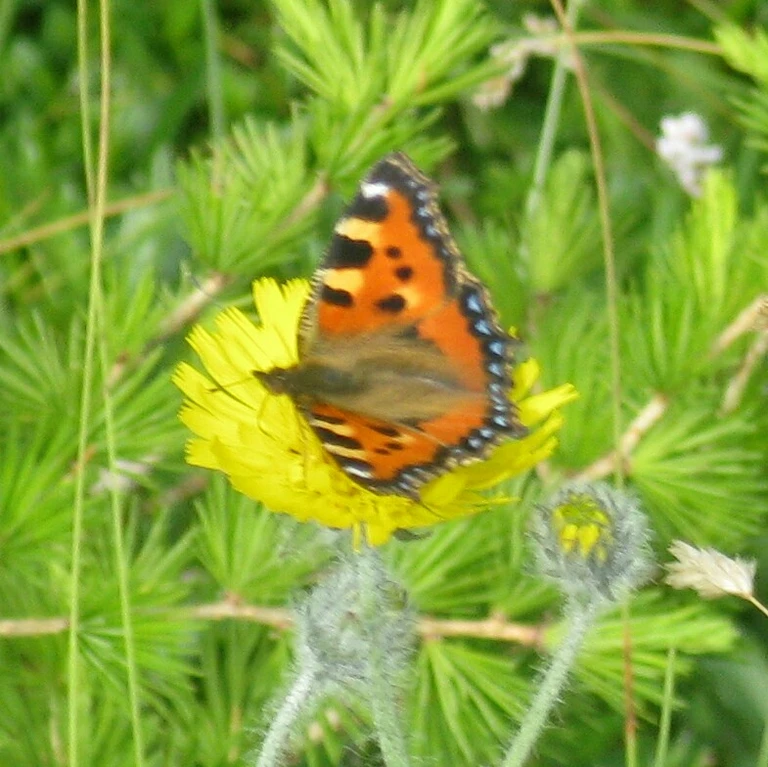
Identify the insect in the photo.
Aglais urticae
